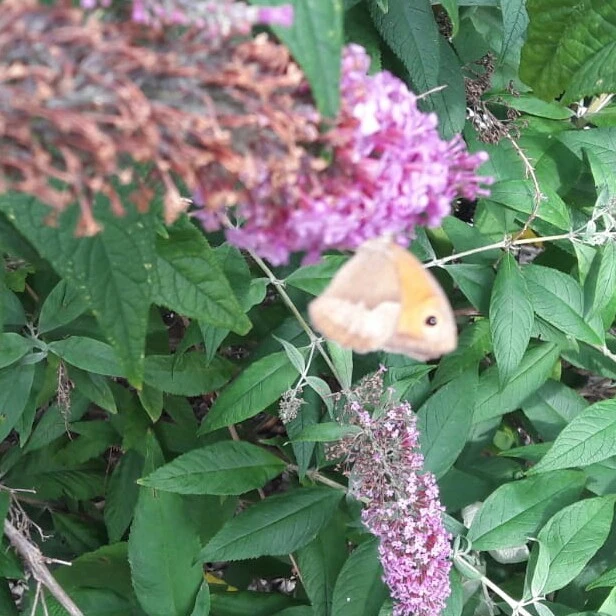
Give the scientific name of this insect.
Maniola jurtina
